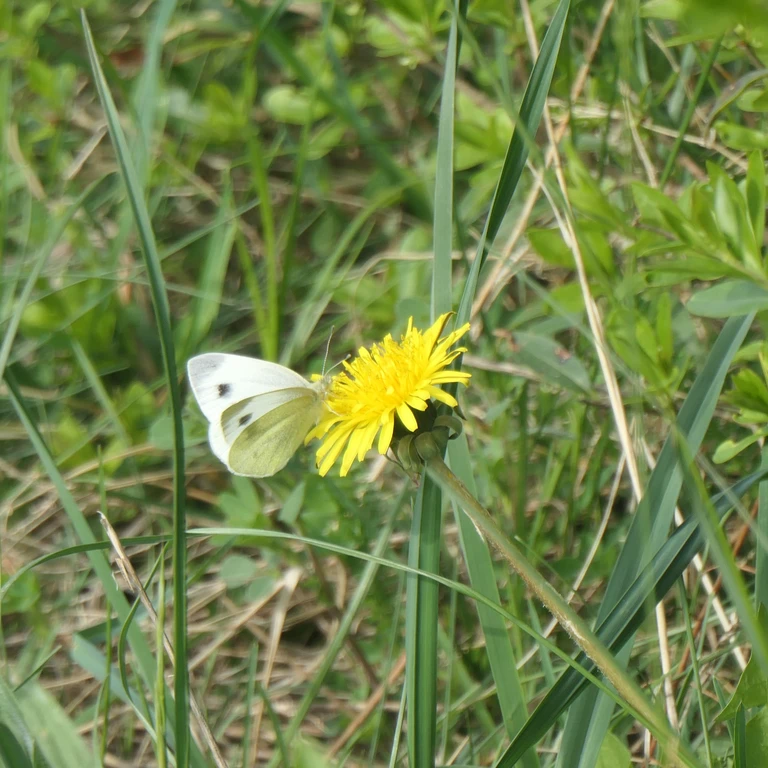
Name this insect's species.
Pieris mannii
